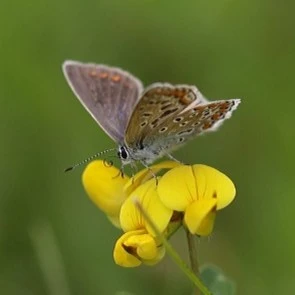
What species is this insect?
Polyommatus icarus
